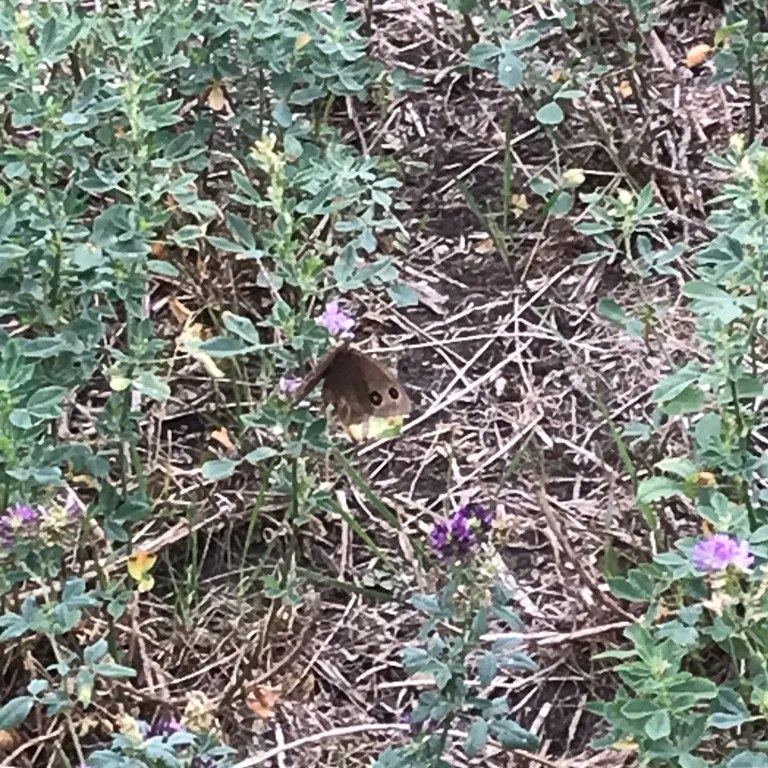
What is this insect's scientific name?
Minois dryas
